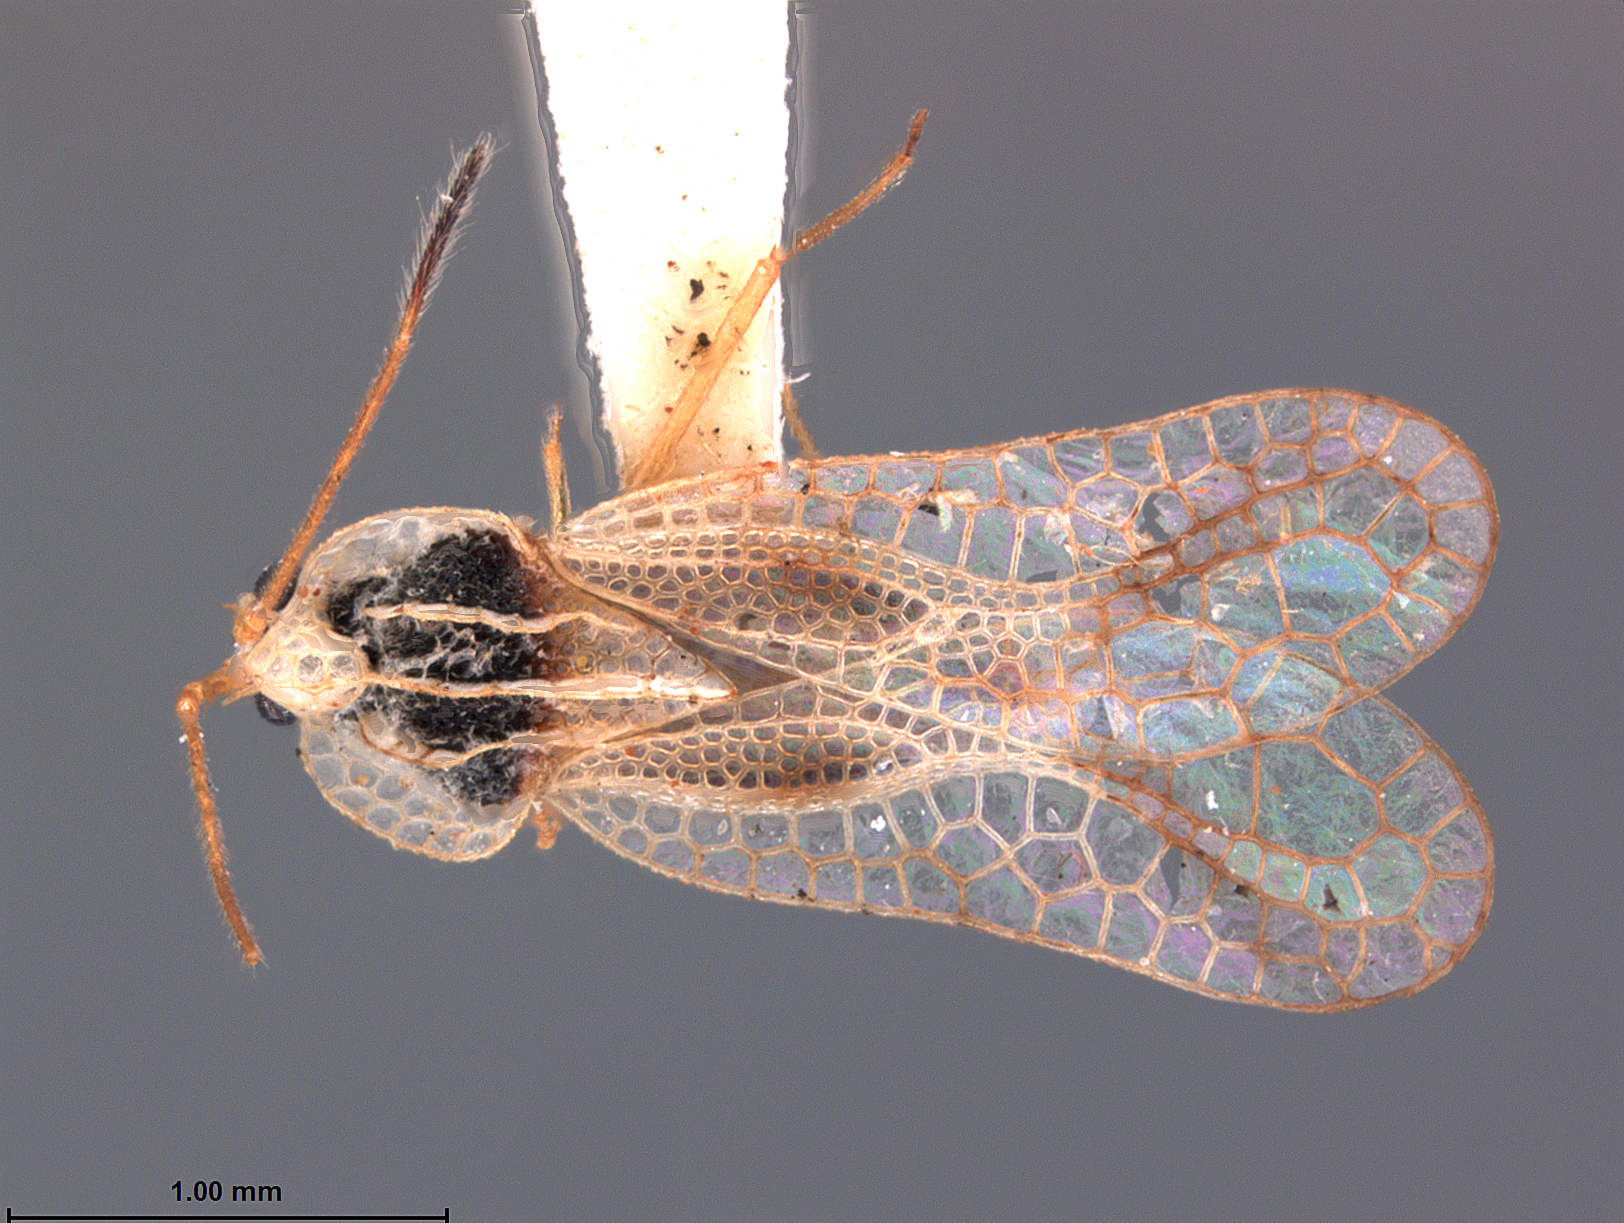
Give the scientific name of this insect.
Leptopharsa guatemalensis
